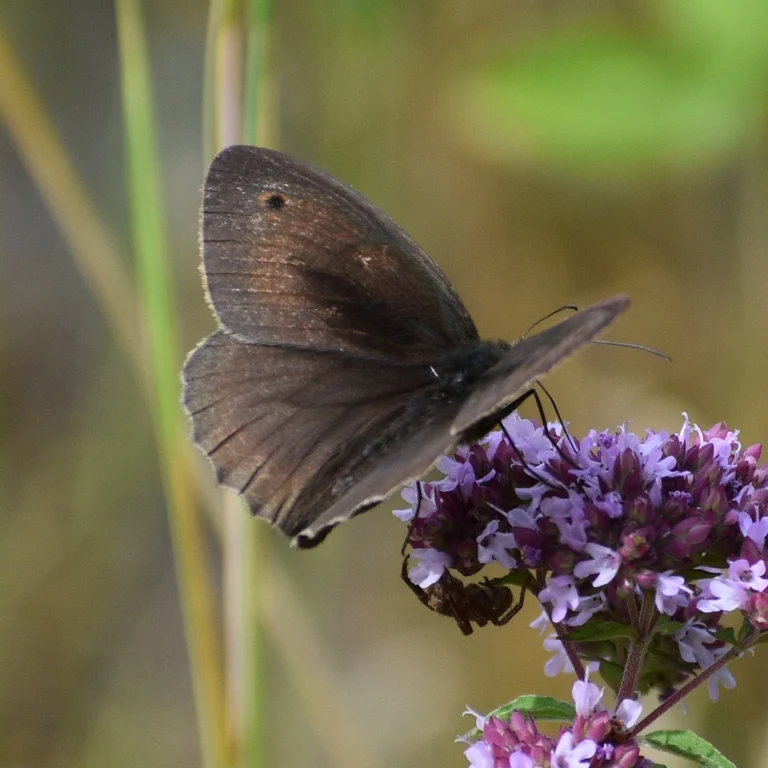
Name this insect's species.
Maniola jurtina
